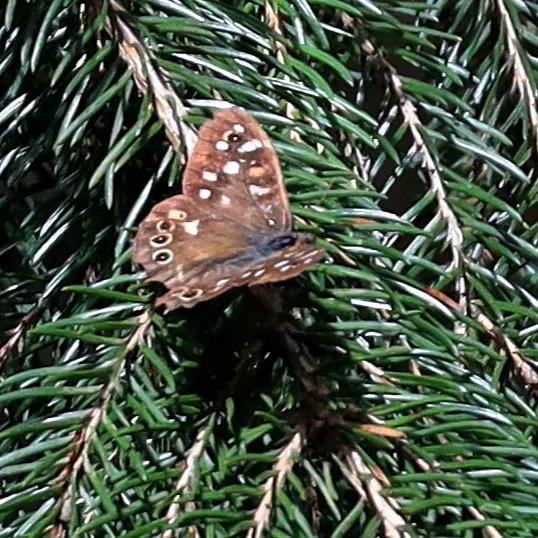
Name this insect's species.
Pararge aegeria
